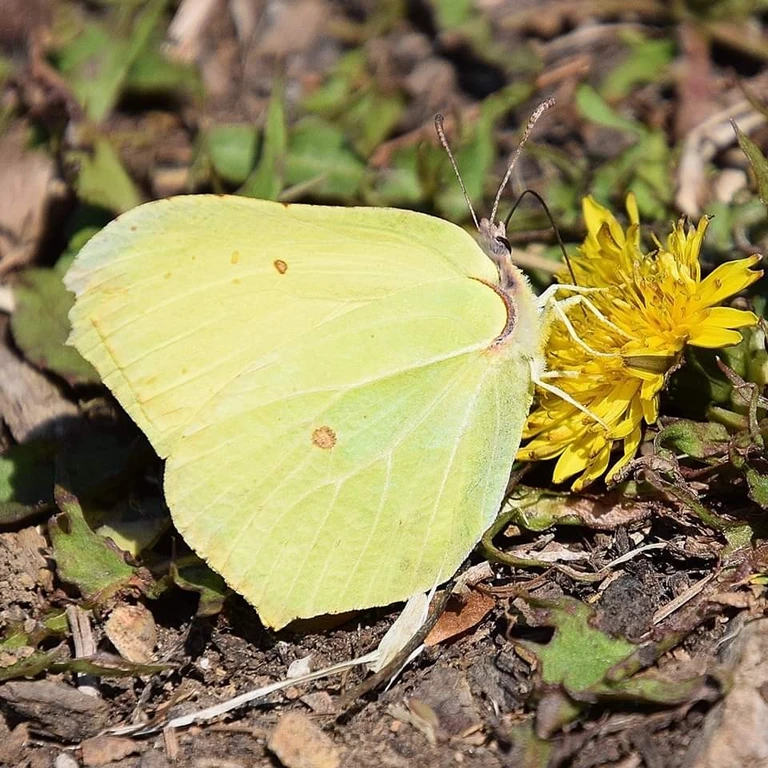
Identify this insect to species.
Gonepteryx rhamni
